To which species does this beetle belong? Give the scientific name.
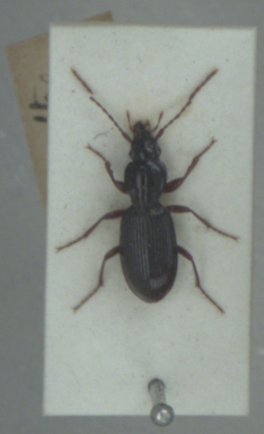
Stomis pumicatus
